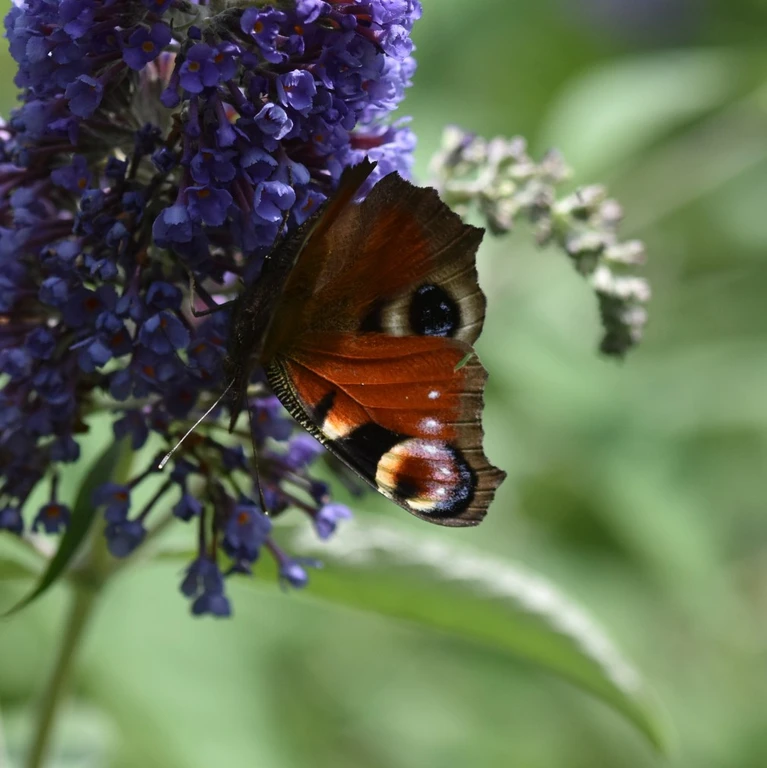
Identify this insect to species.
Aglais io
